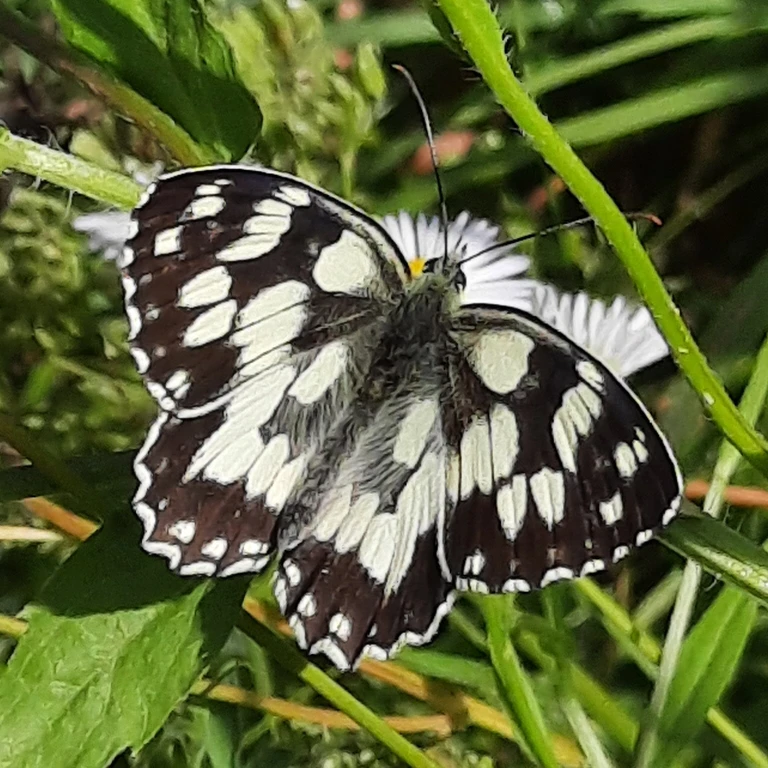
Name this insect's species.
Melanargia galathea
